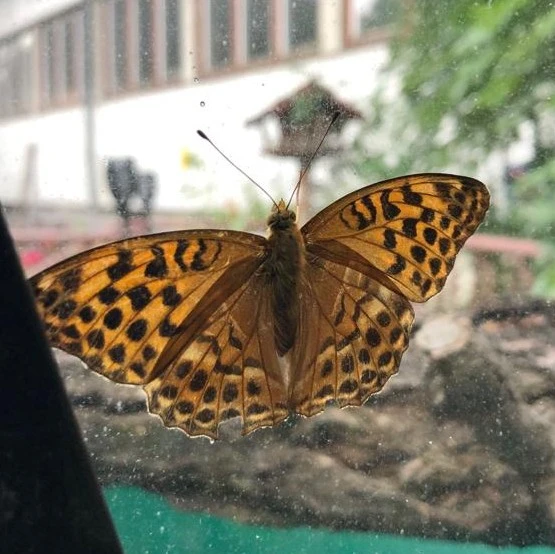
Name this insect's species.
Argynnis paphia
